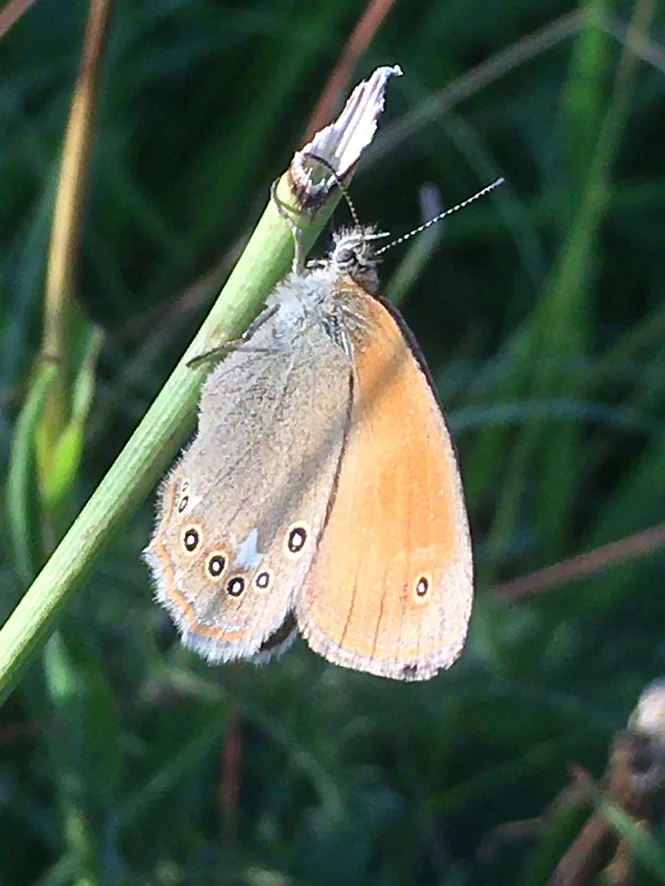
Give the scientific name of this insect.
Coenonympha glycerion (also Coenonympha iphis)
